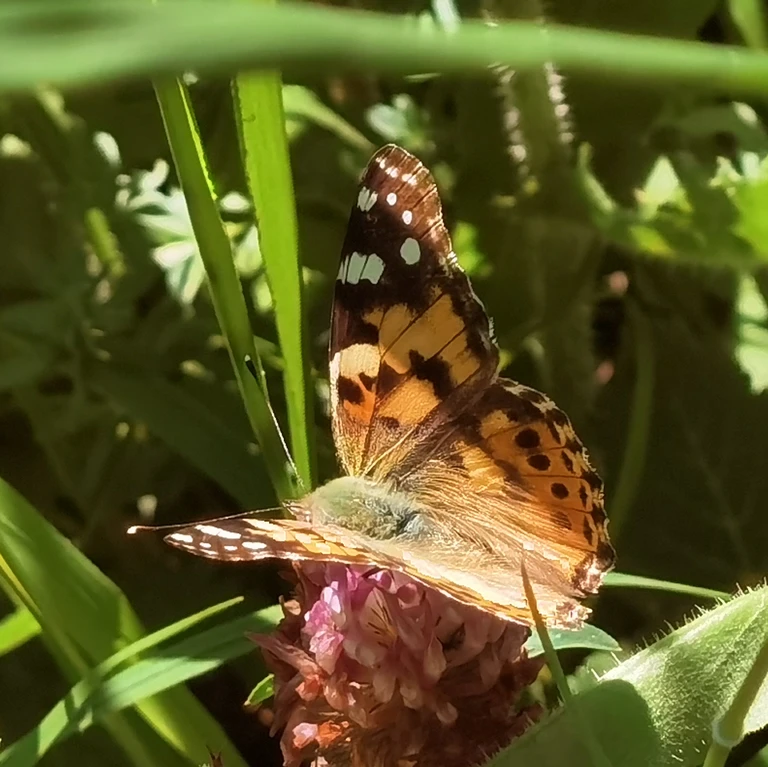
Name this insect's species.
Vanessa cardui
